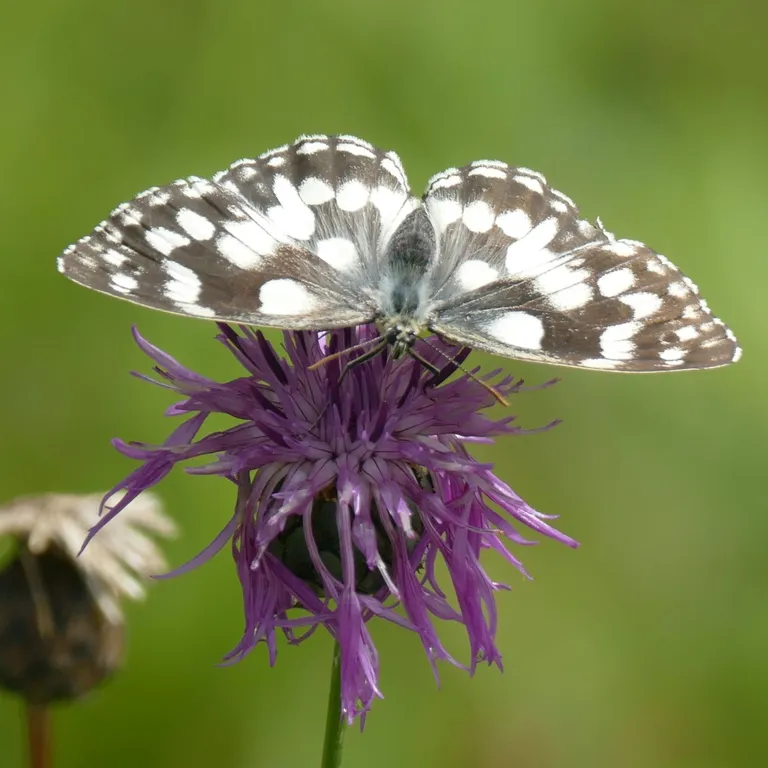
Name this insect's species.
Melanargia galathea
